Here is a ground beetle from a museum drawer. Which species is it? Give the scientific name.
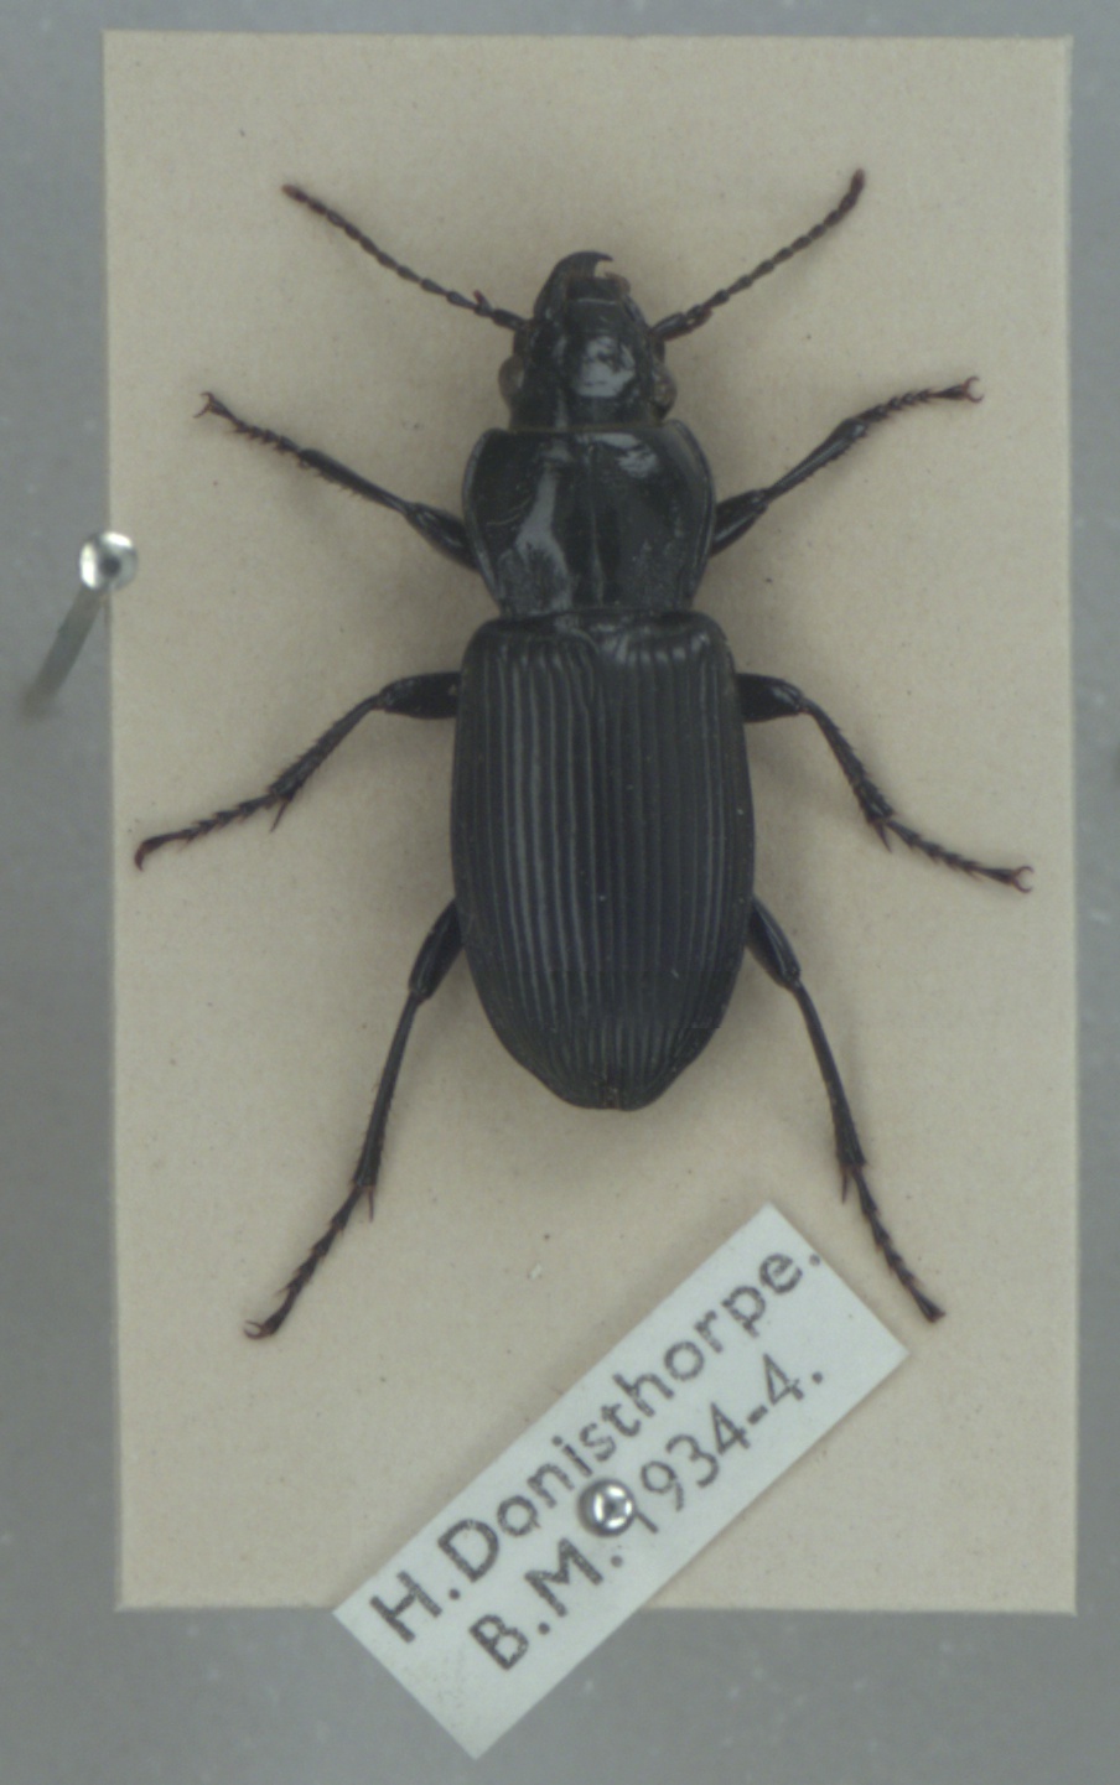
Pterostichus melanarius
